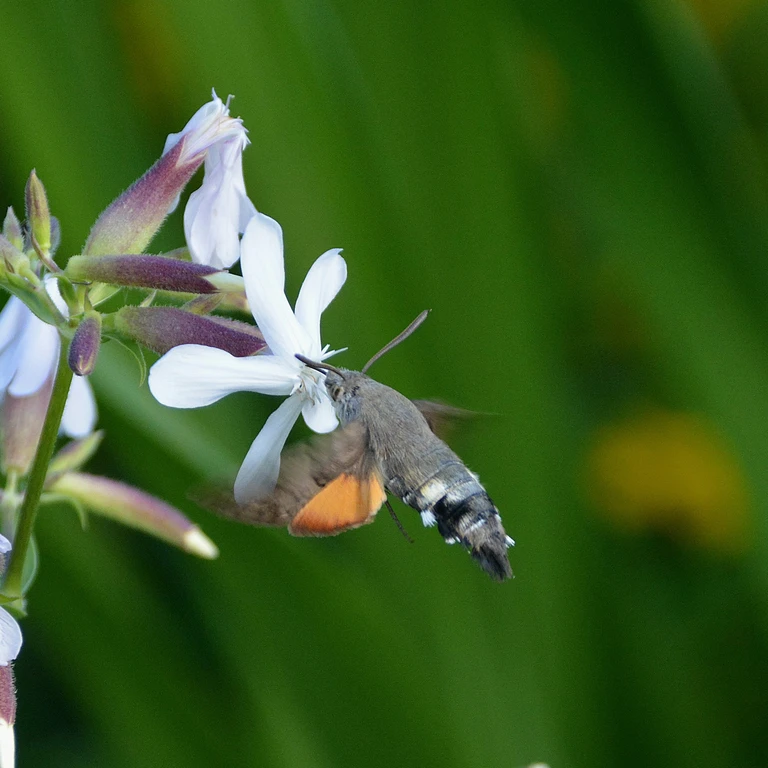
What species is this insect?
Macroglossum stellatarum
